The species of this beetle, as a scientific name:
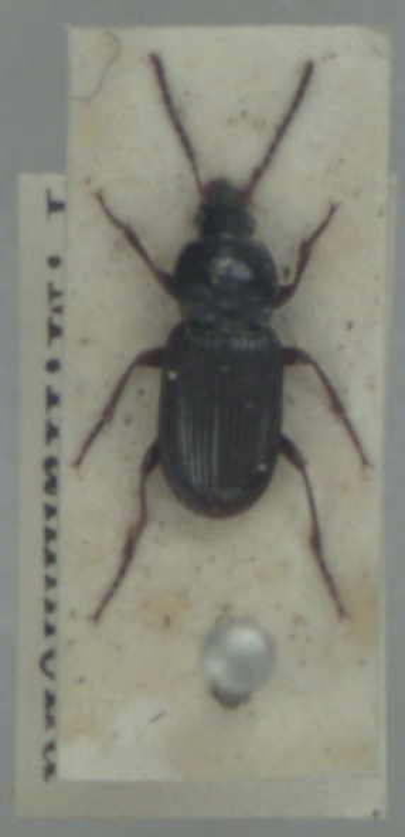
Pterostichus vernalis
